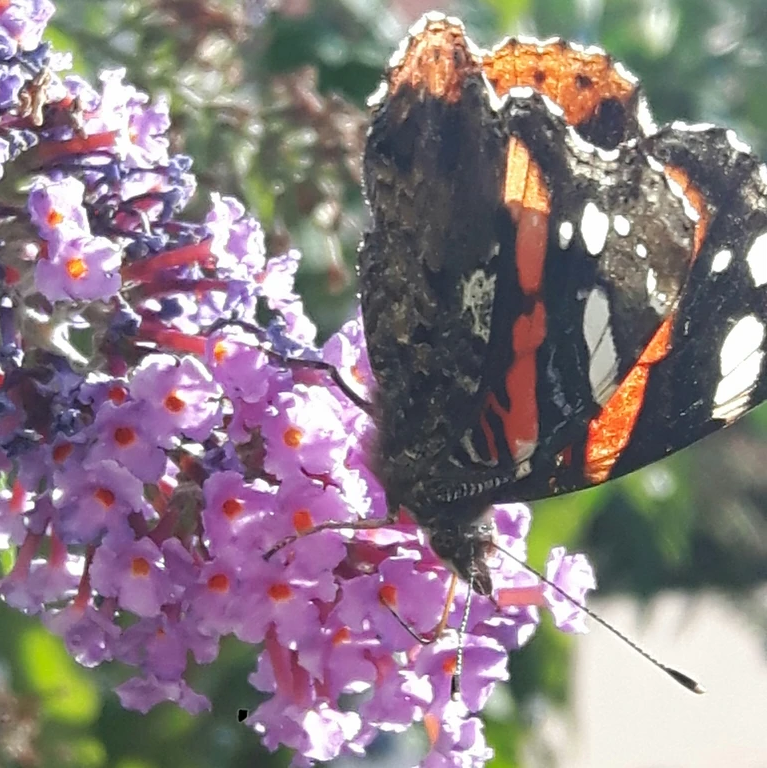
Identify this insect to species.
Vanessa atalanta
